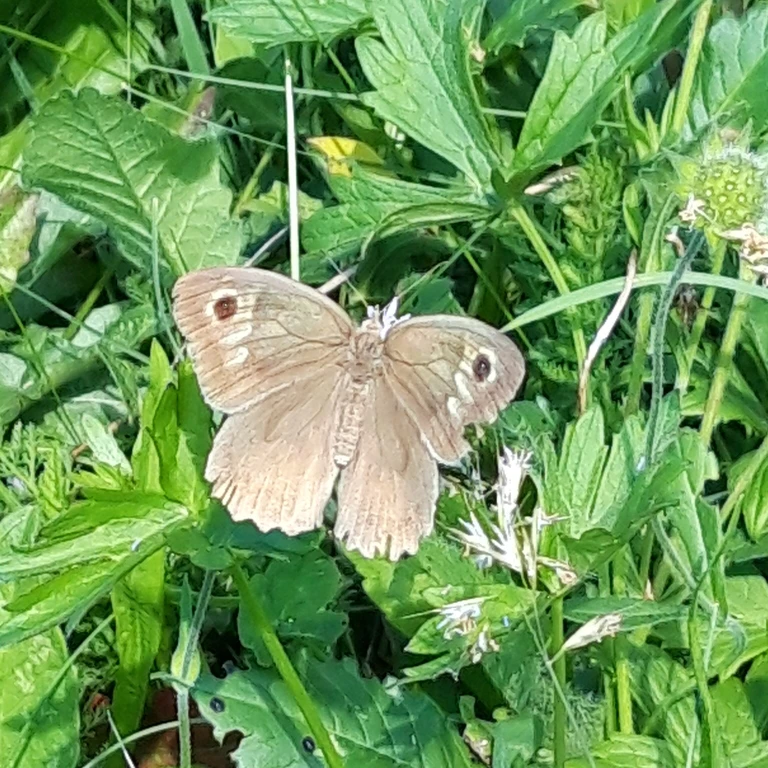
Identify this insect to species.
Maniola jurtina
